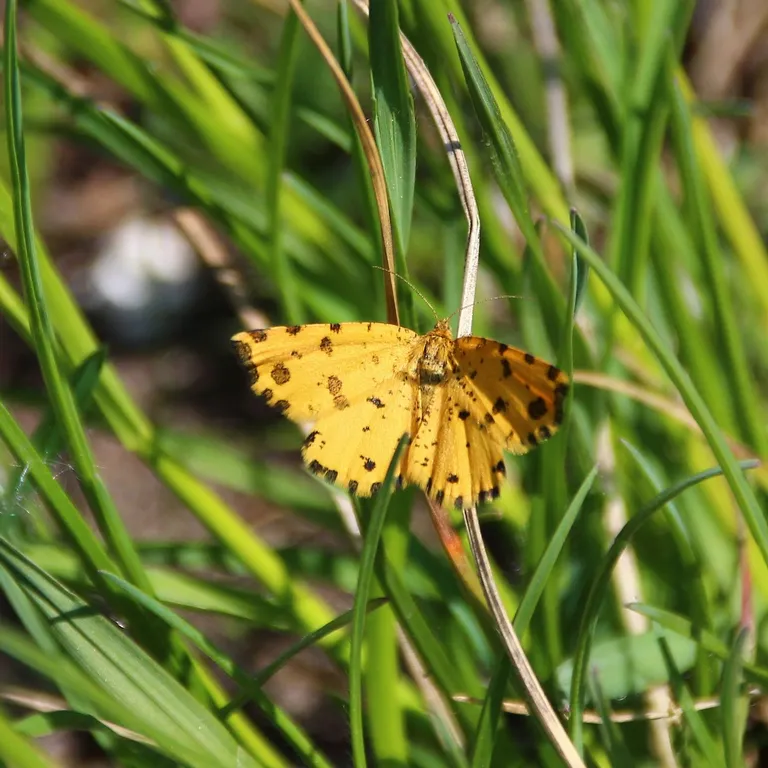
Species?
Pseudopanthera macularia
